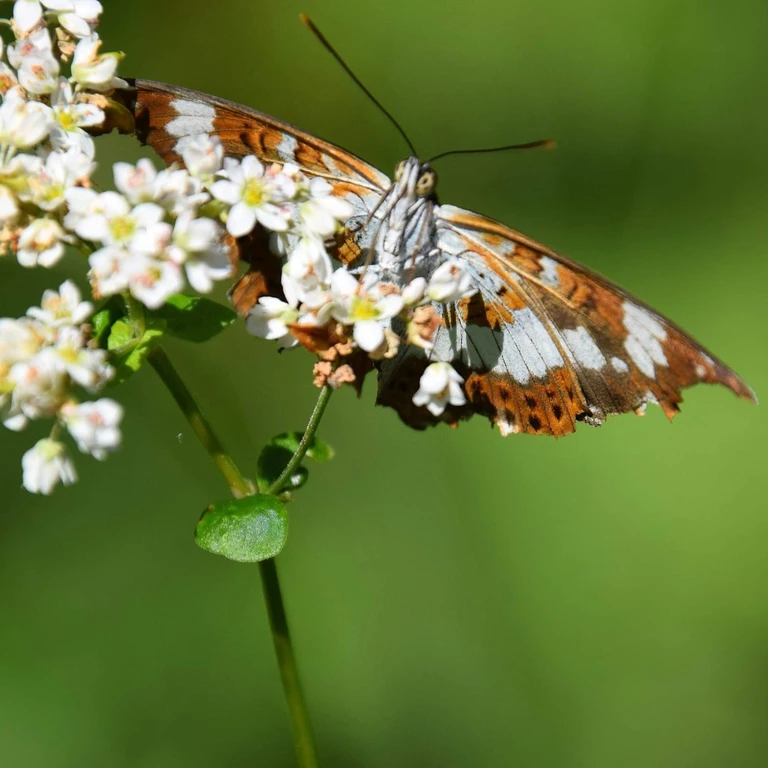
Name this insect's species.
Limenitis camilla (also Ladoga camilla)
